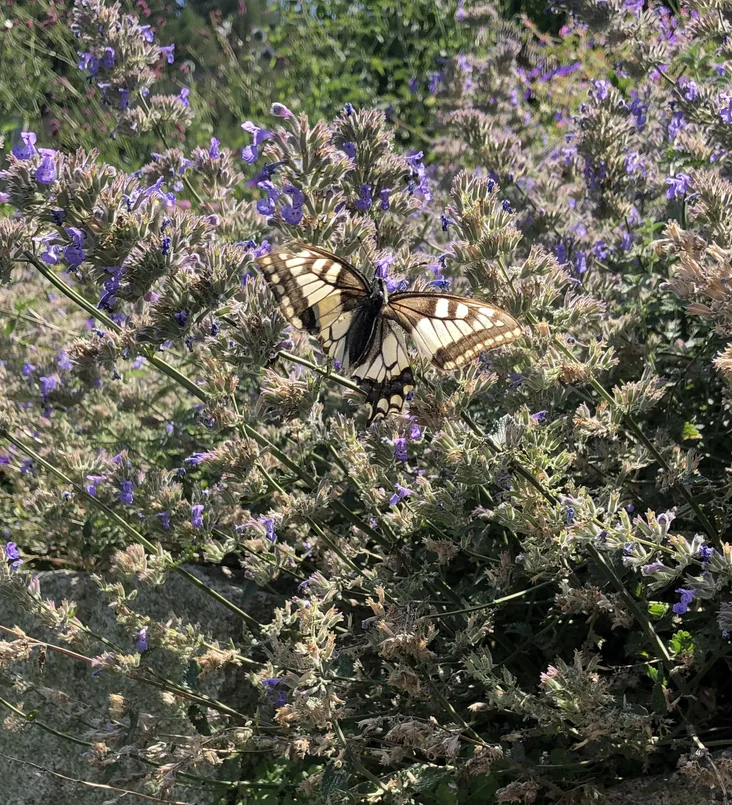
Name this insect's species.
Papilio machaon
